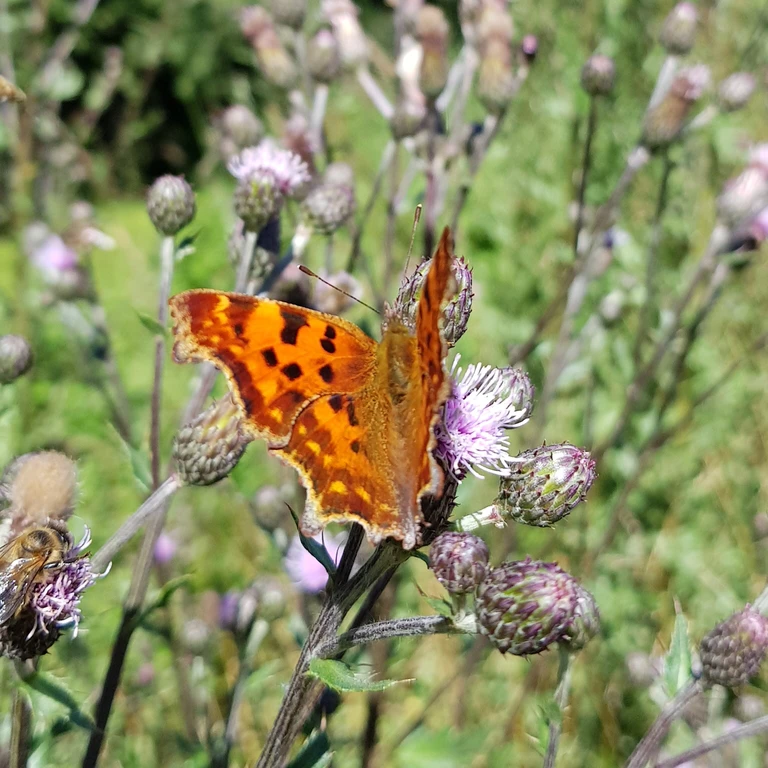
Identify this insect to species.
Polygonia c-album
